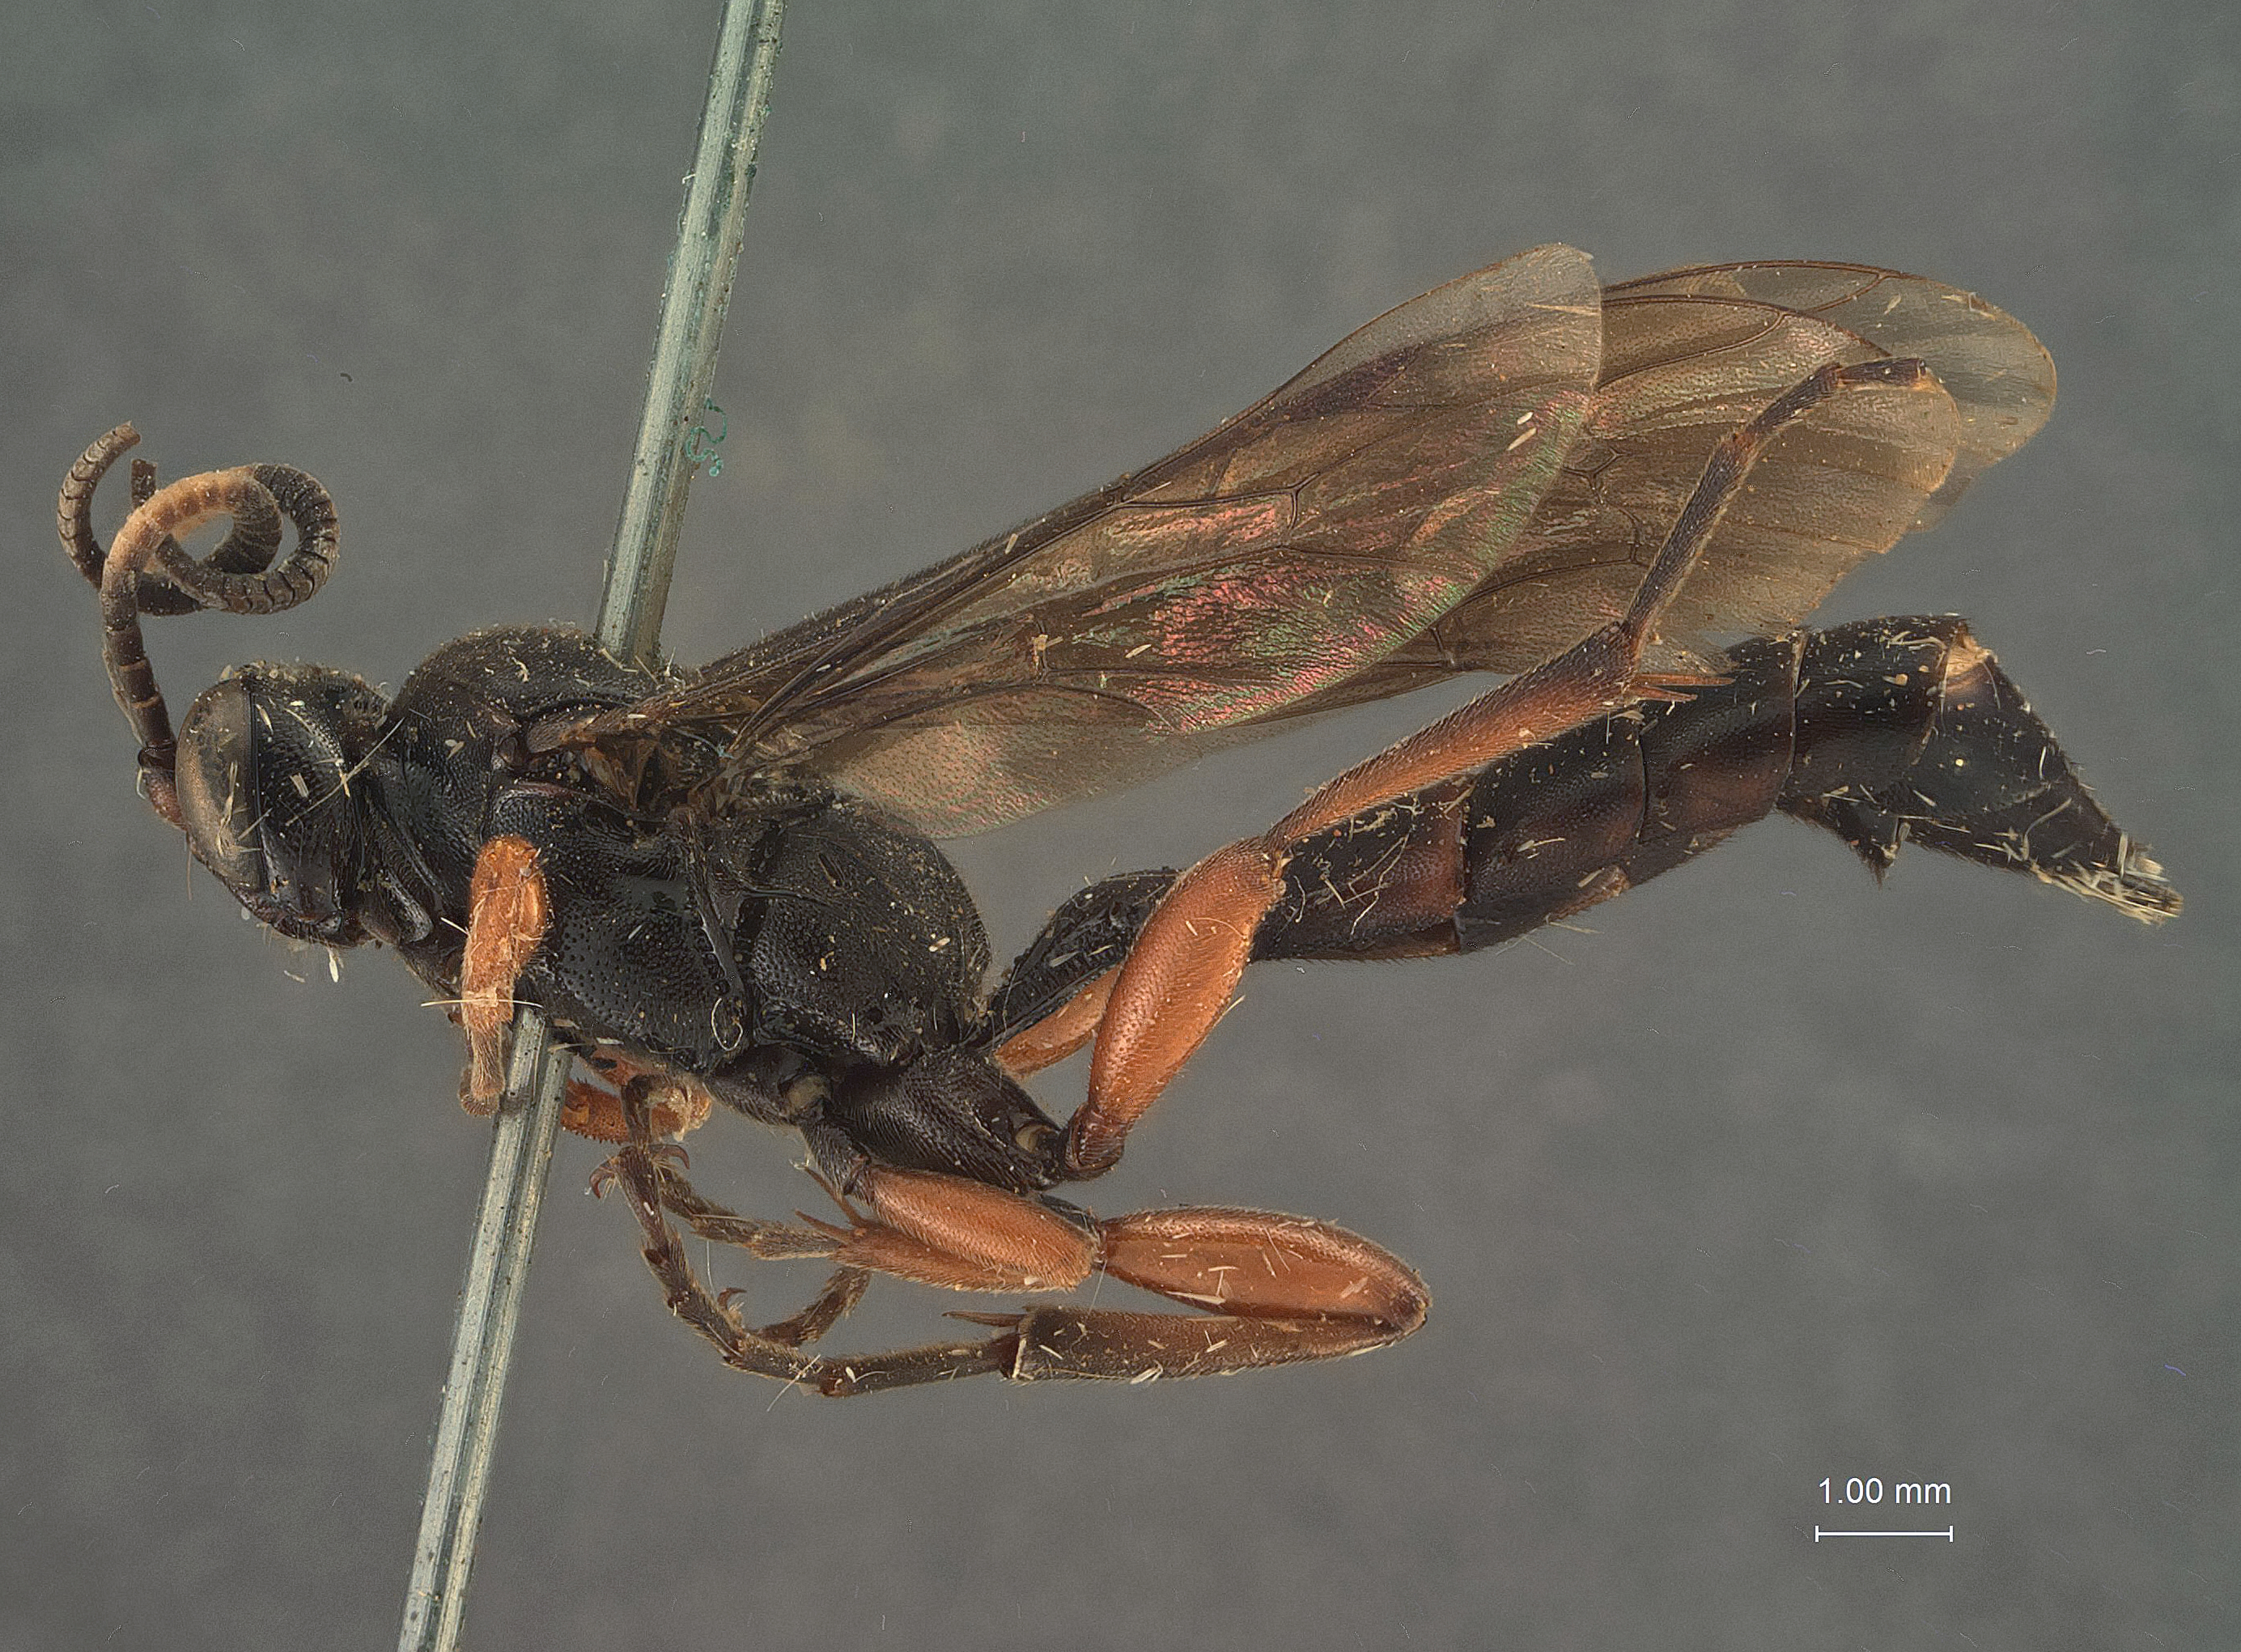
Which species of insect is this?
Coelichneumon flagellator
